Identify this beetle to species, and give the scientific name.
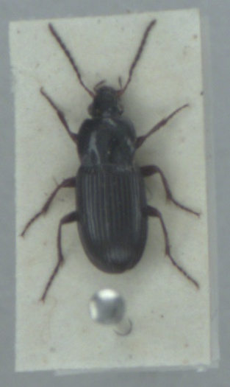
Pterostichus vernalis
